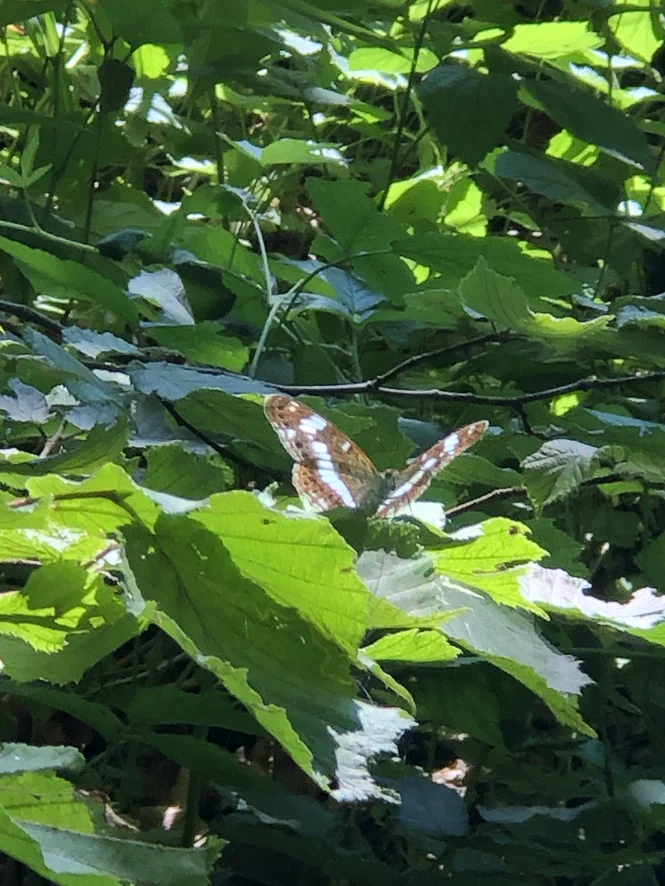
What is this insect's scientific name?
Limenitis camilla (also Ladoga camilla)
